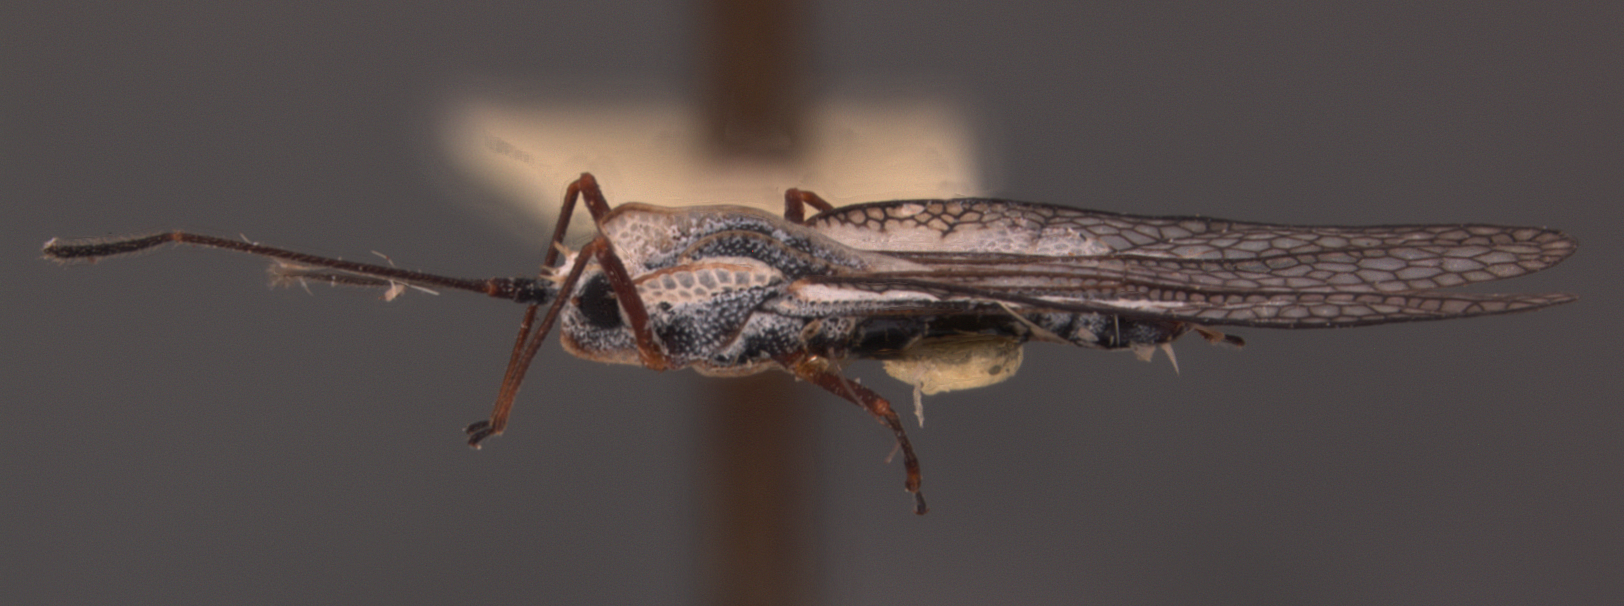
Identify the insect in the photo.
Leptodictya fuscipes
